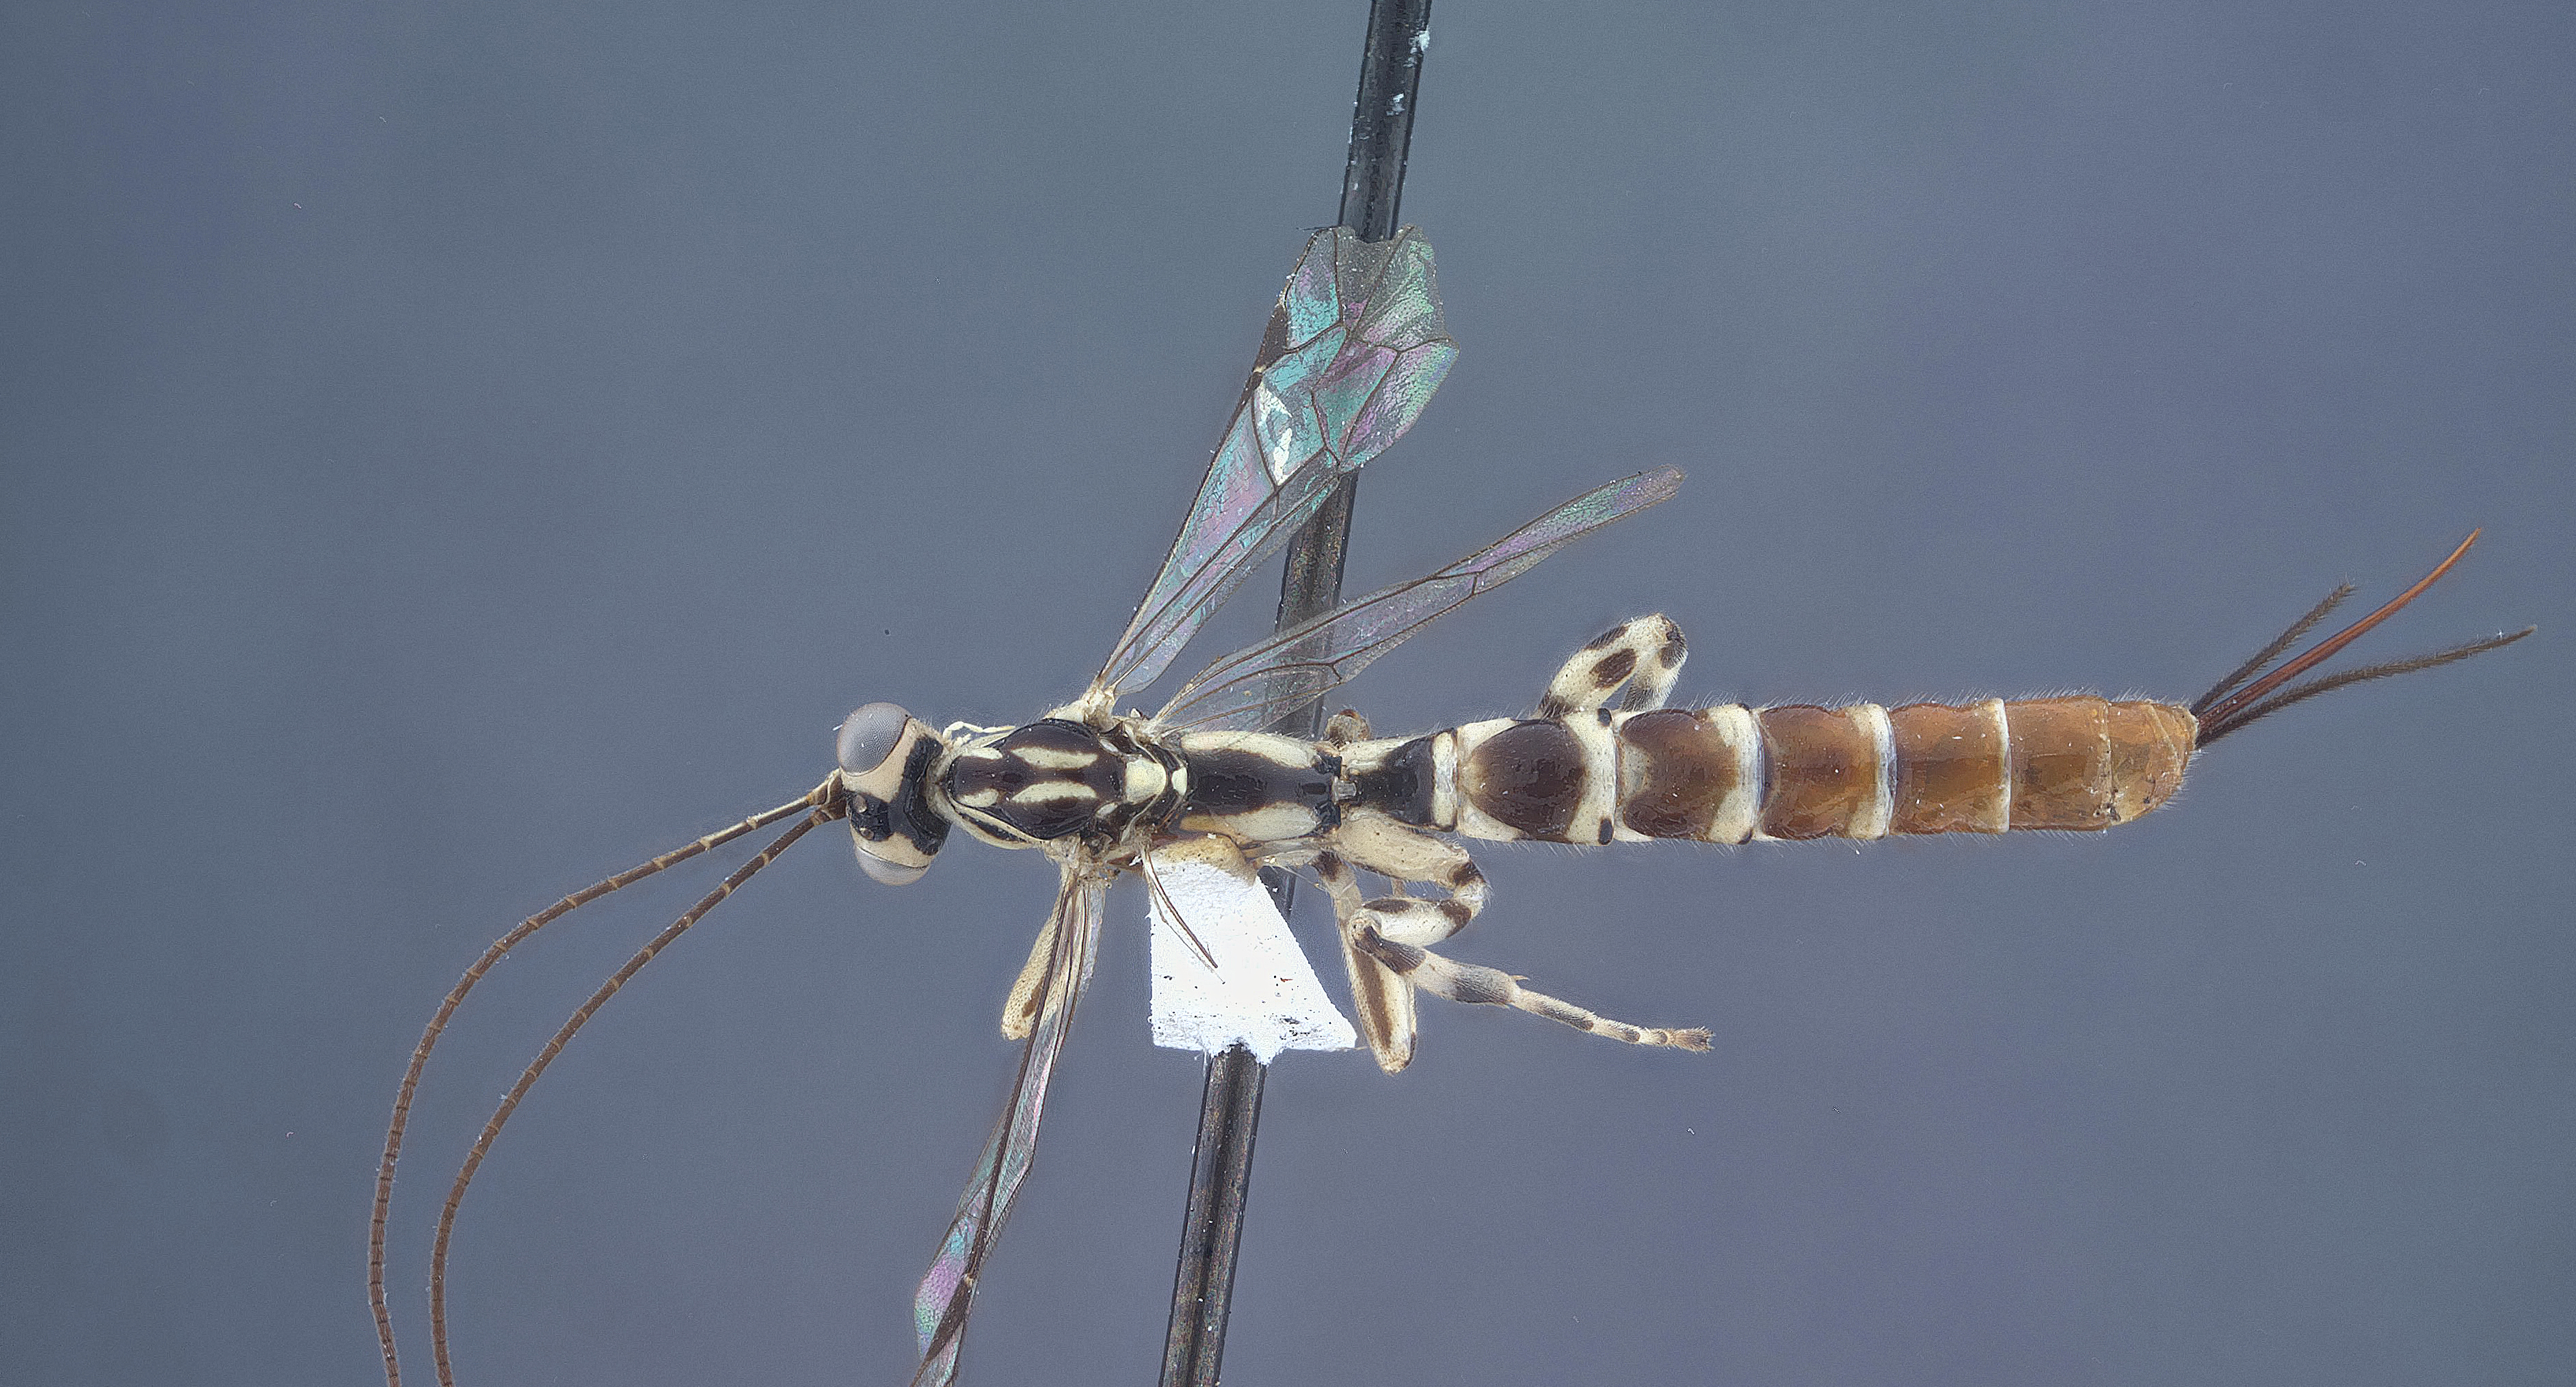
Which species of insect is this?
Nomia tetrazonata (also Clistopyga aenigmatica)
